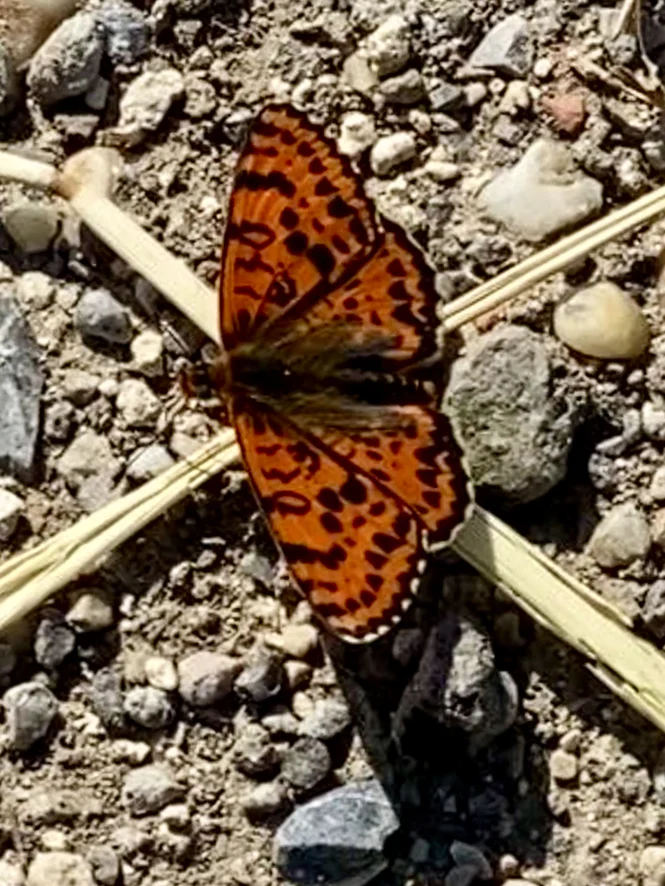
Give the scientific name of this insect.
Melitaea didyma
